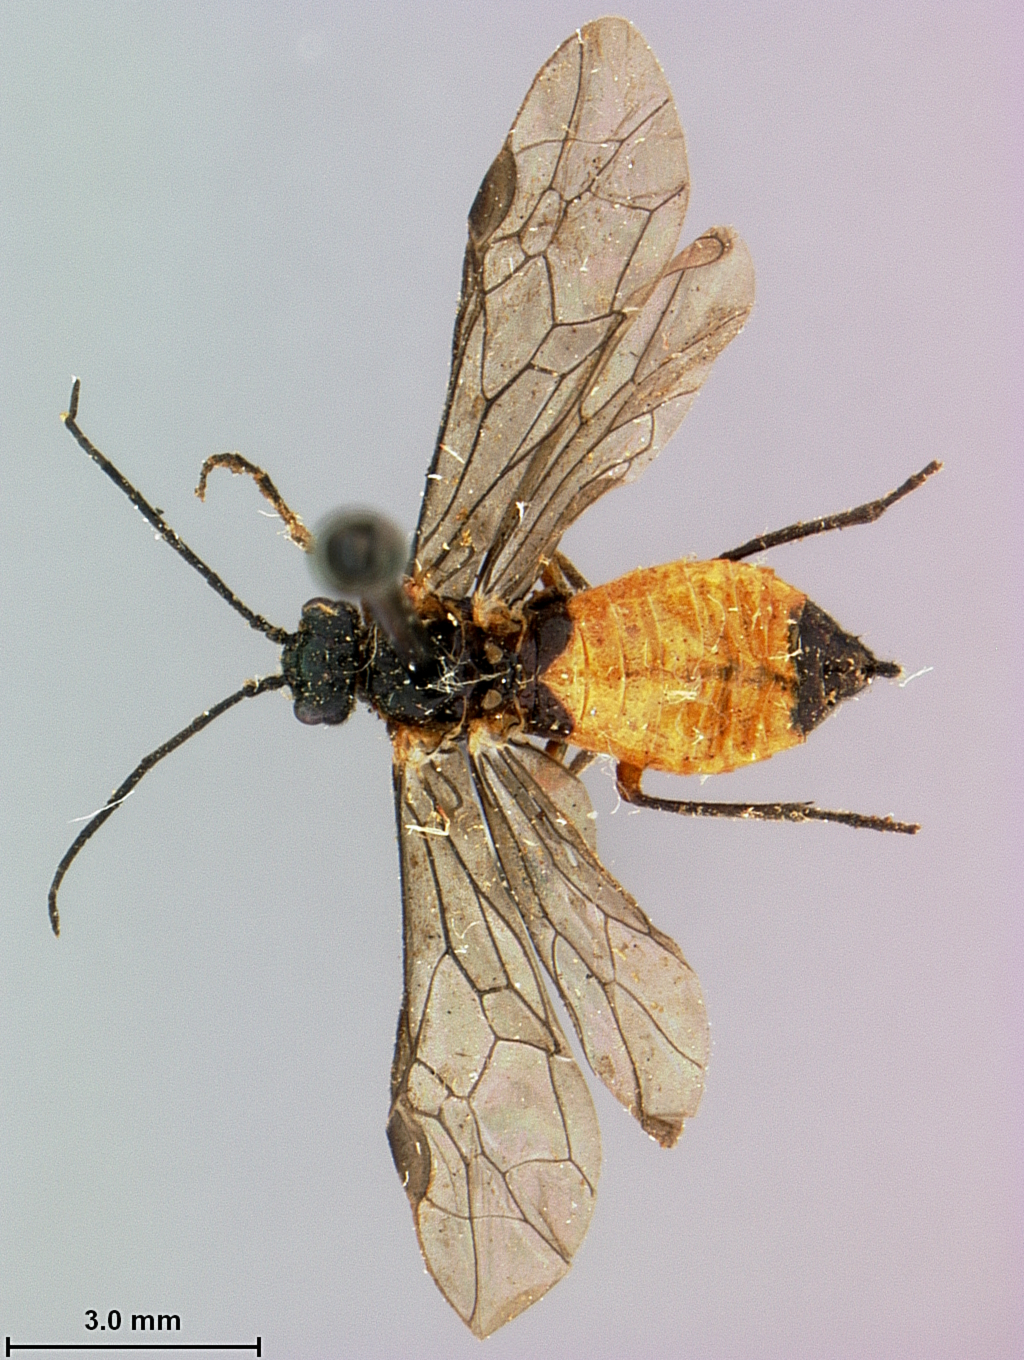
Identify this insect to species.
Ucona acaenae
